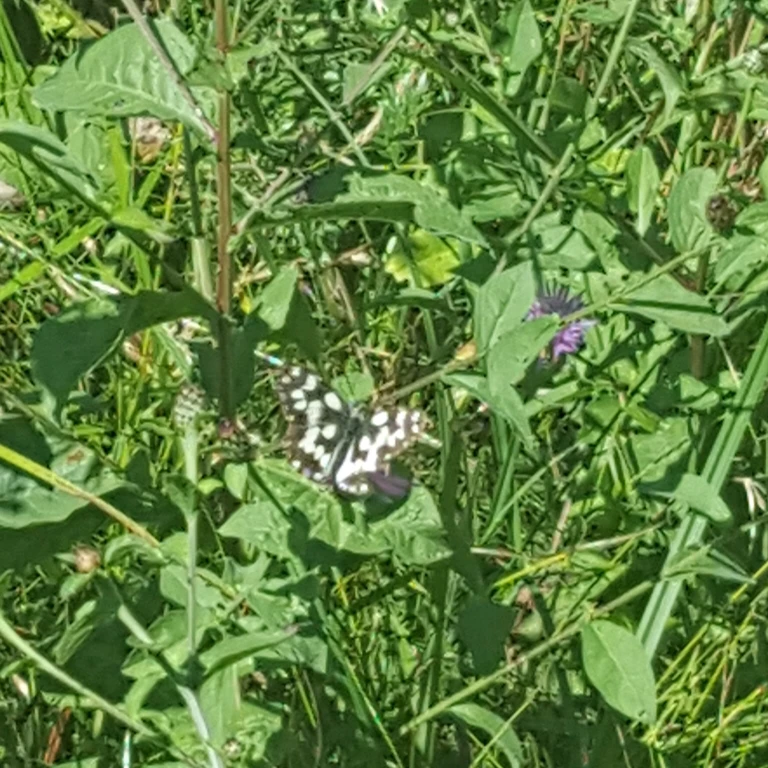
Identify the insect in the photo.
Melanargia galathea
